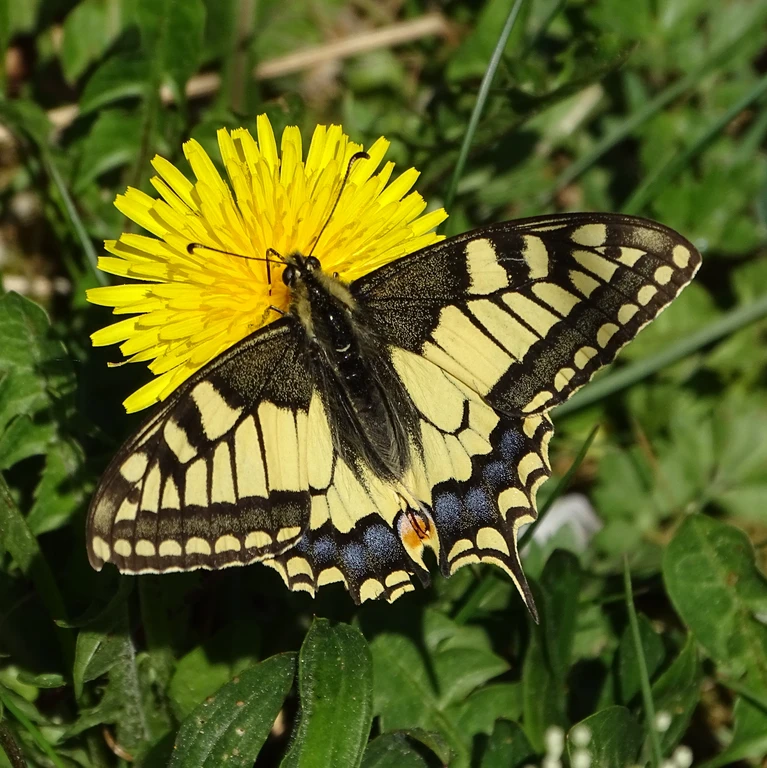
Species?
Papilio machaon
